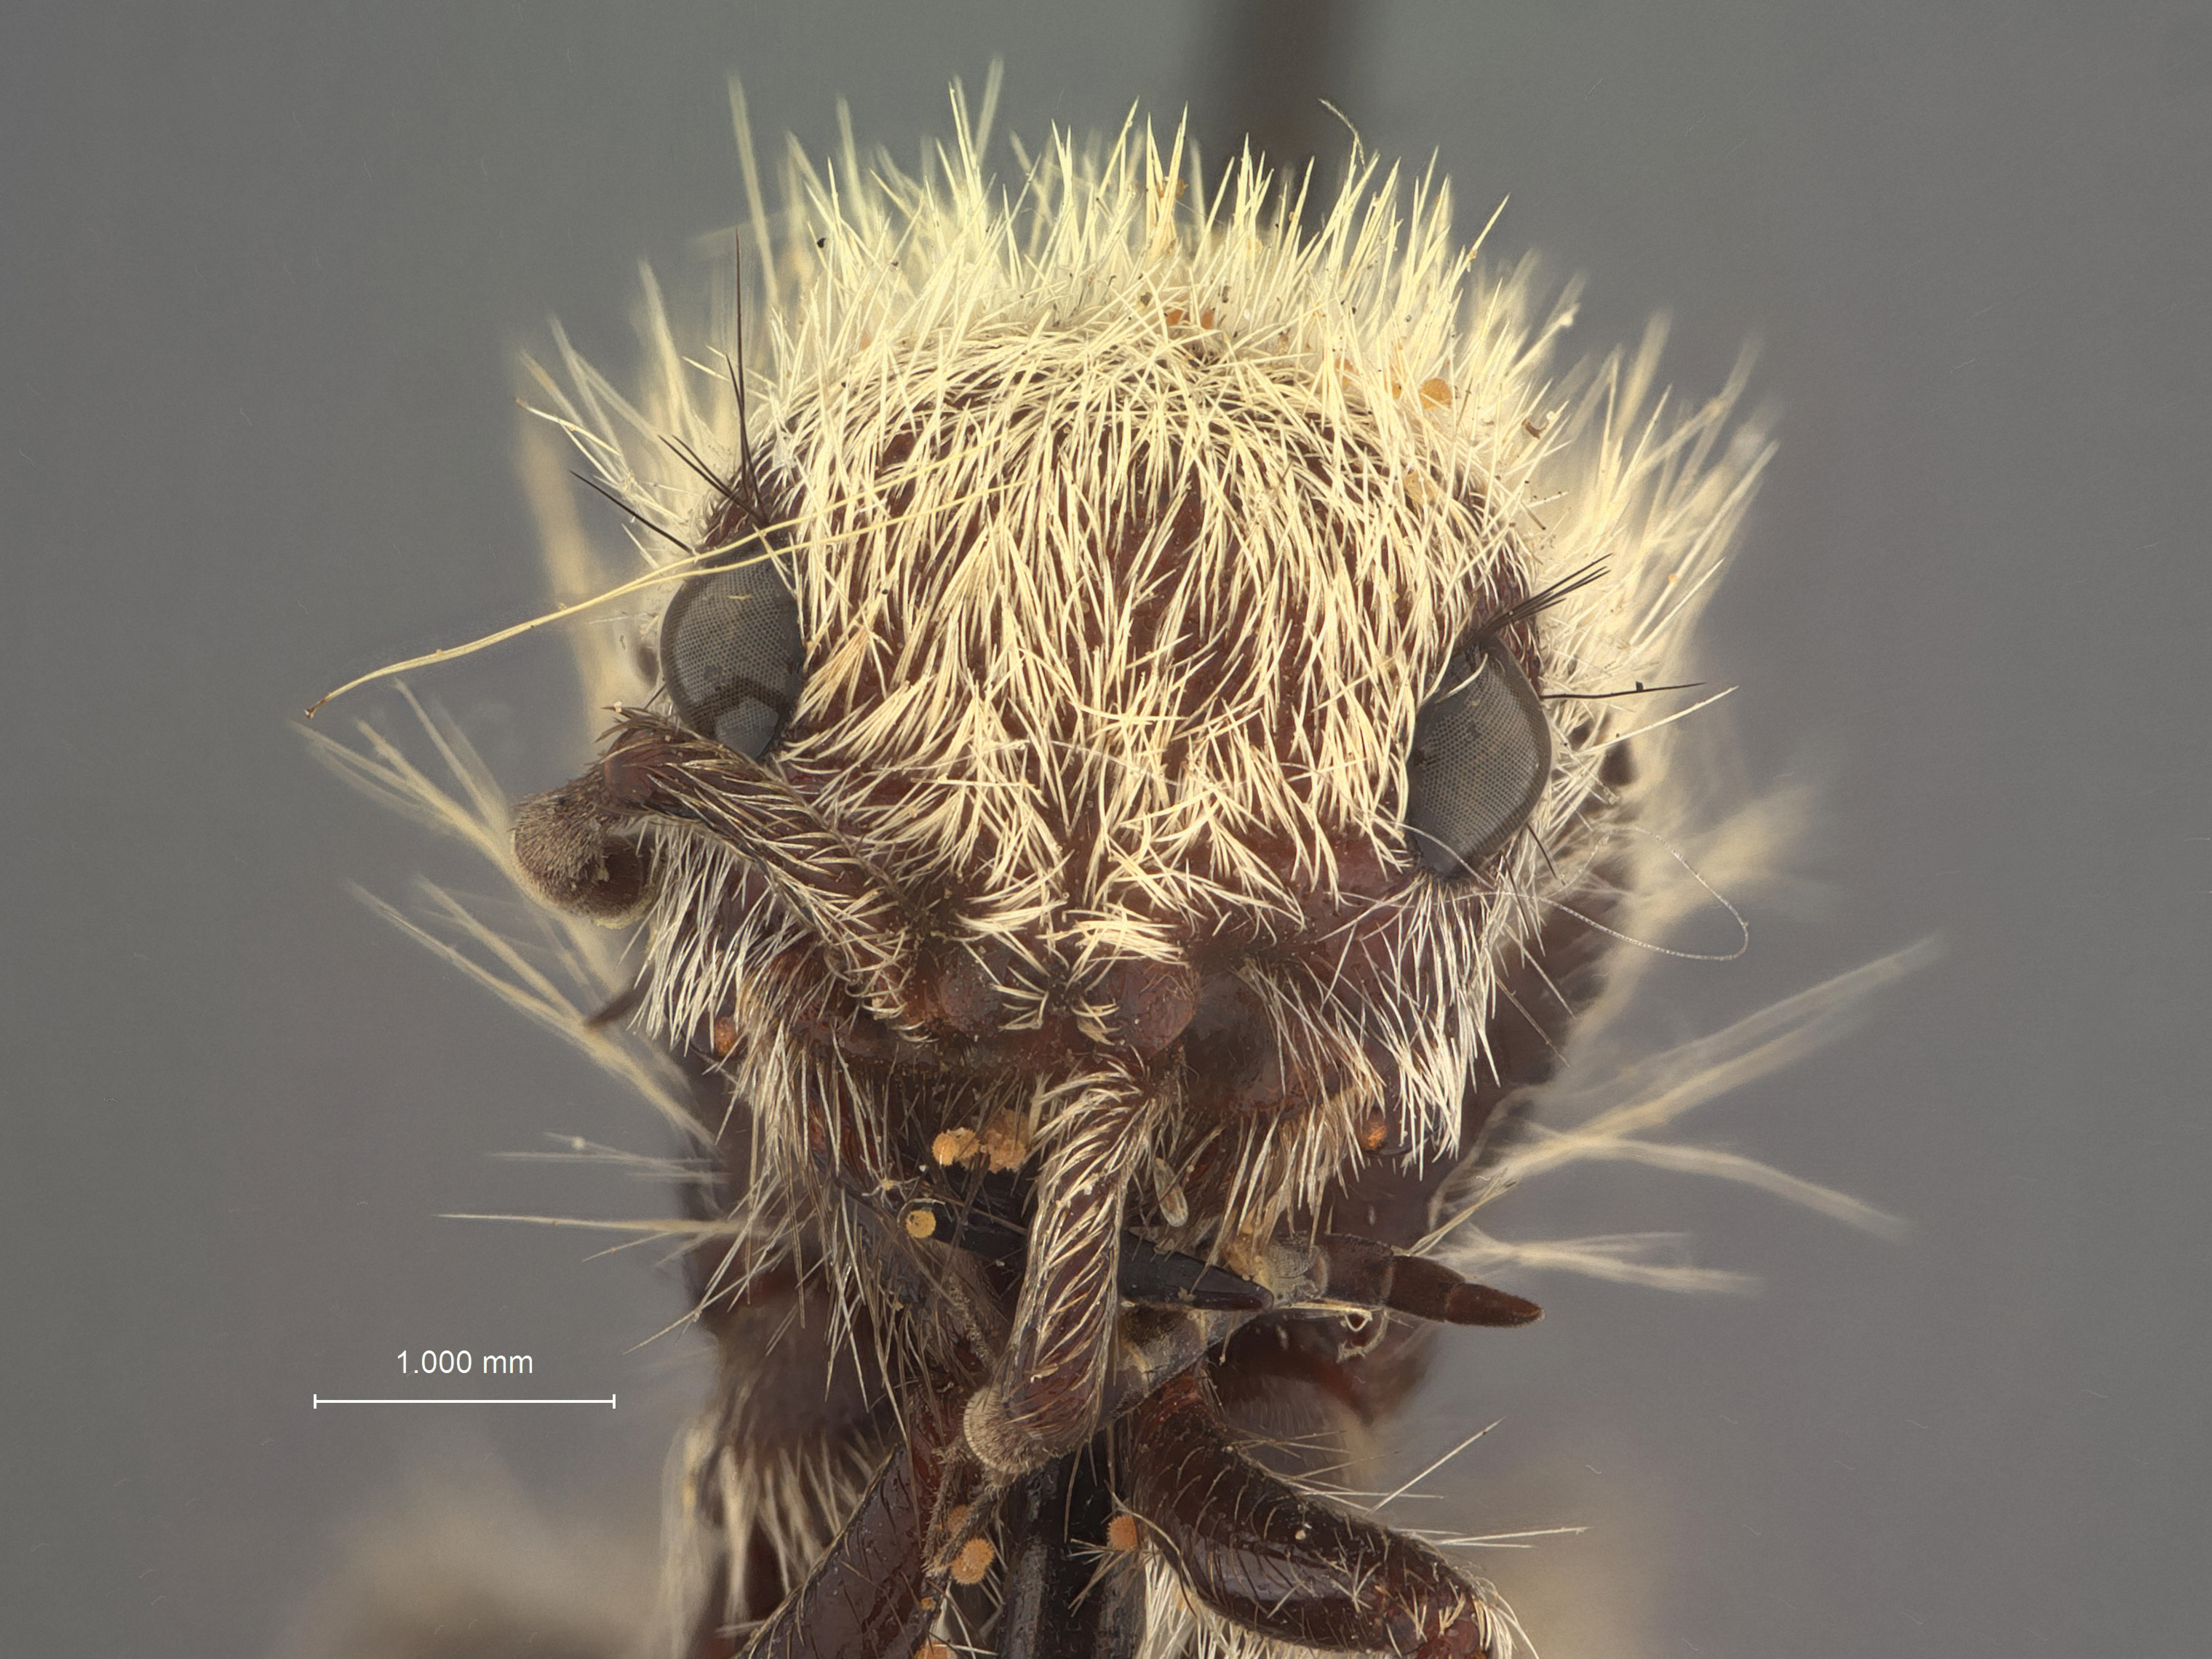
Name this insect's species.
Dasymutilla helva
